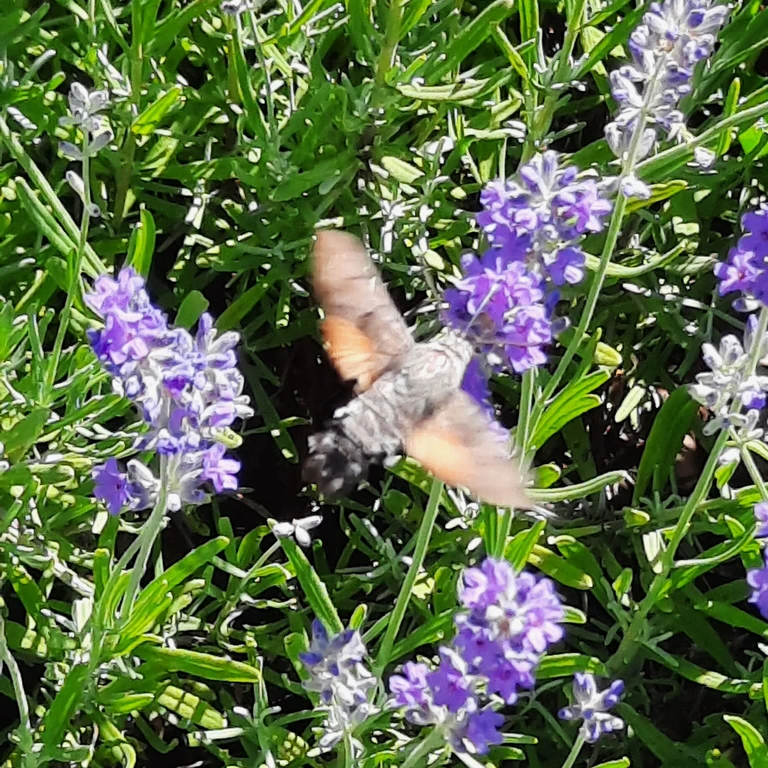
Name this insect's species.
Macroglossum stellatarum
